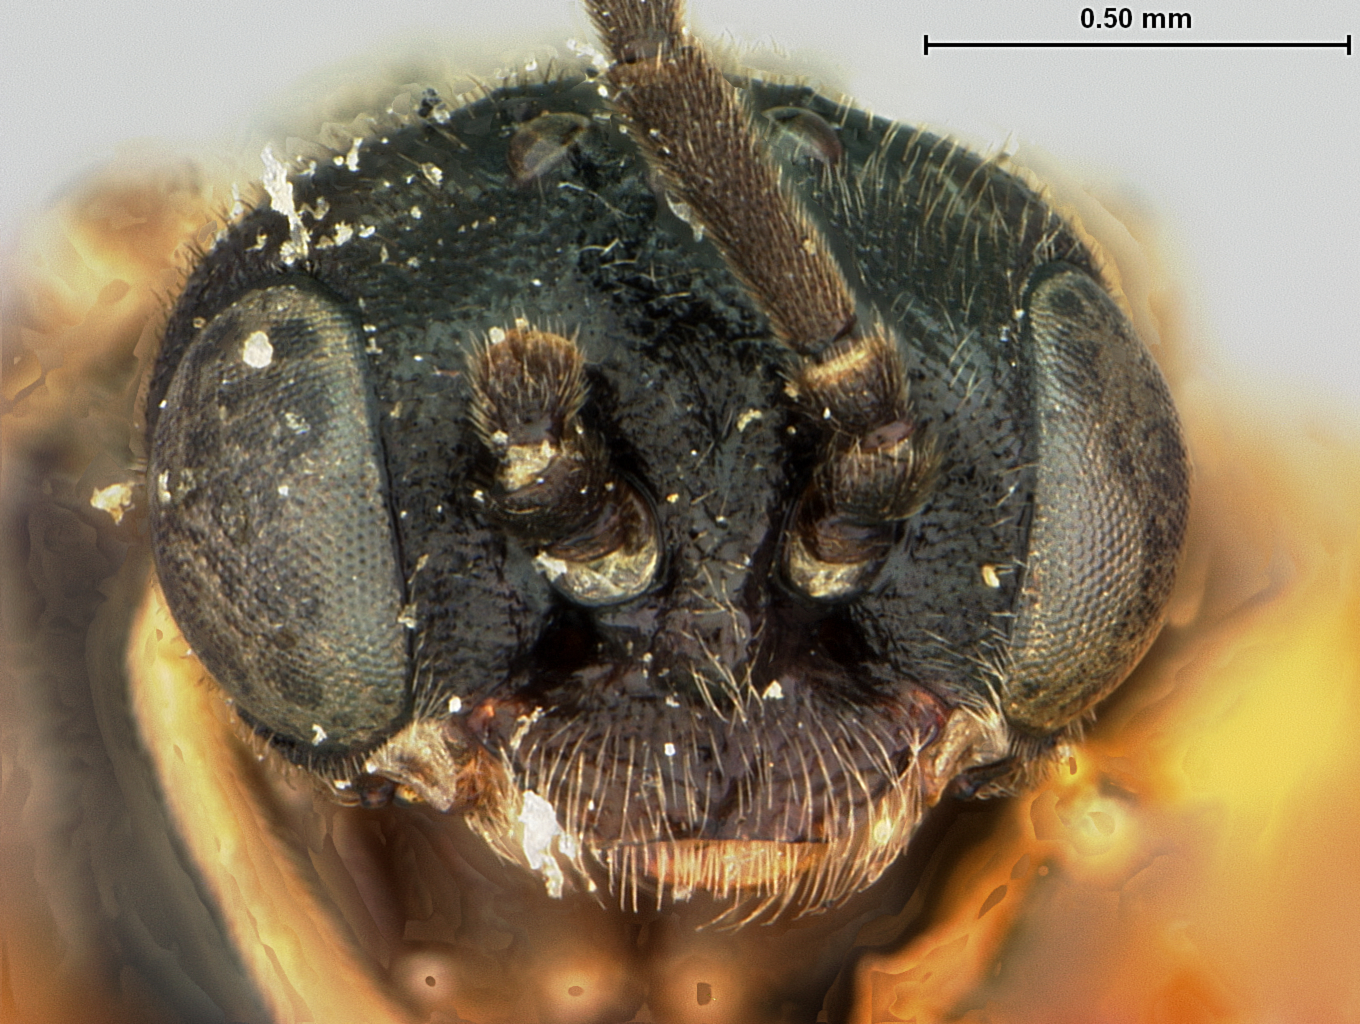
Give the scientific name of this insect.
Pseudodineura lehosa
